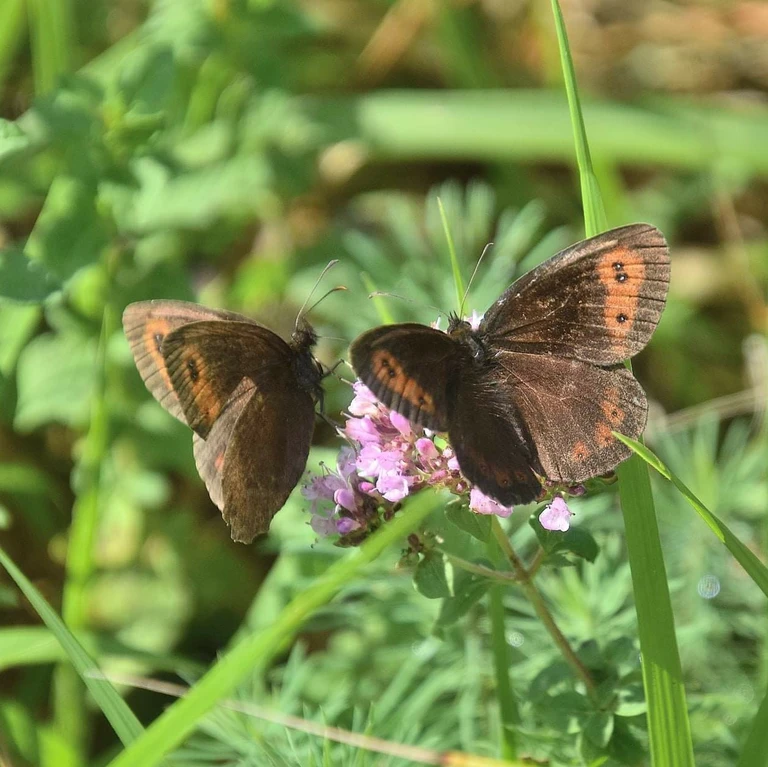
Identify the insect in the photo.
Erebia aethiops
